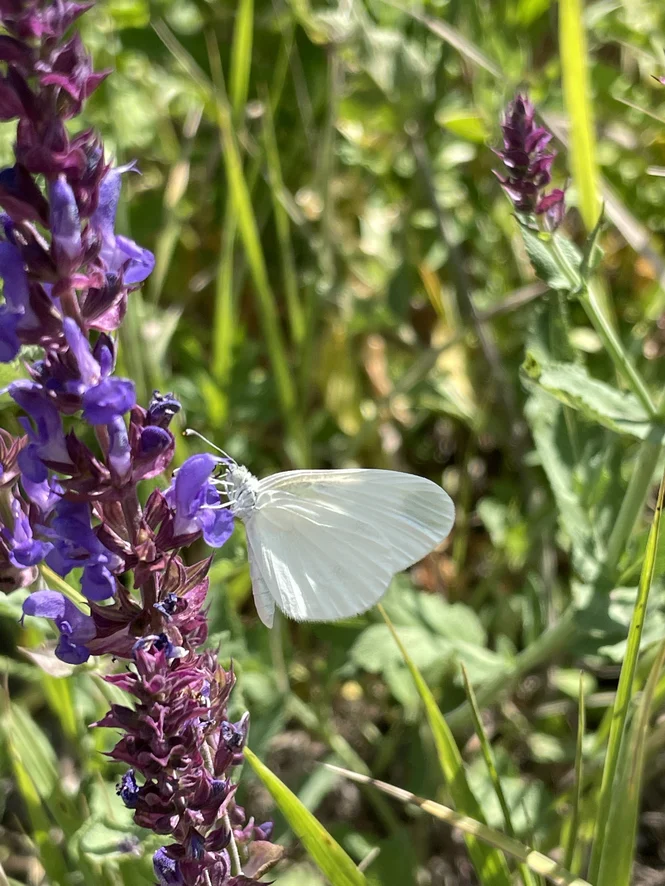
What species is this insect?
Leptidea sinapis/juvernica
